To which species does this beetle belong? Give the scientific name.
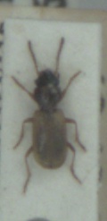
Bembidion laterale
